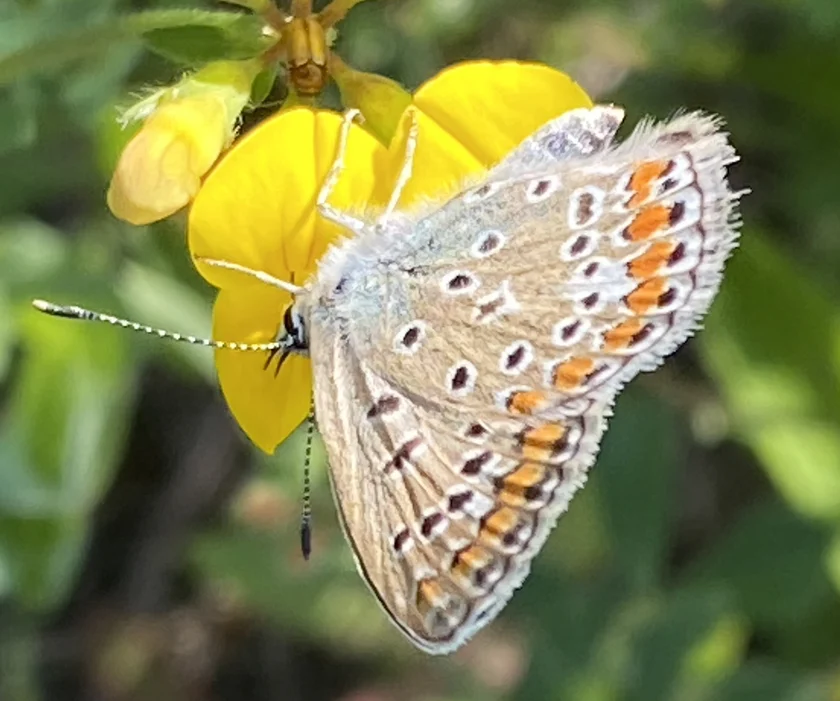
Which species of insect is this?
Polyommatus icarus
